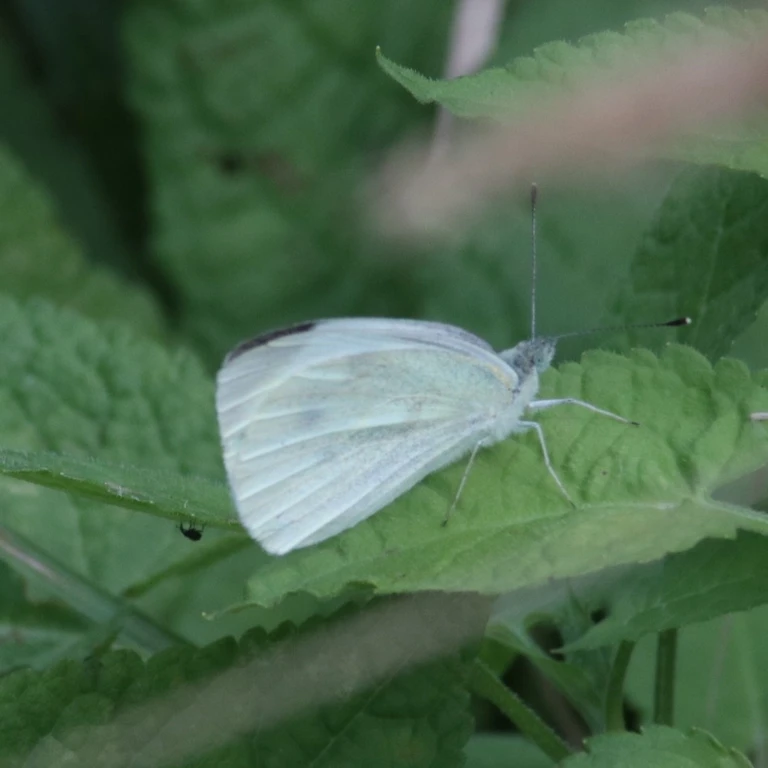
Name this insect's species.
Pieris rapae
